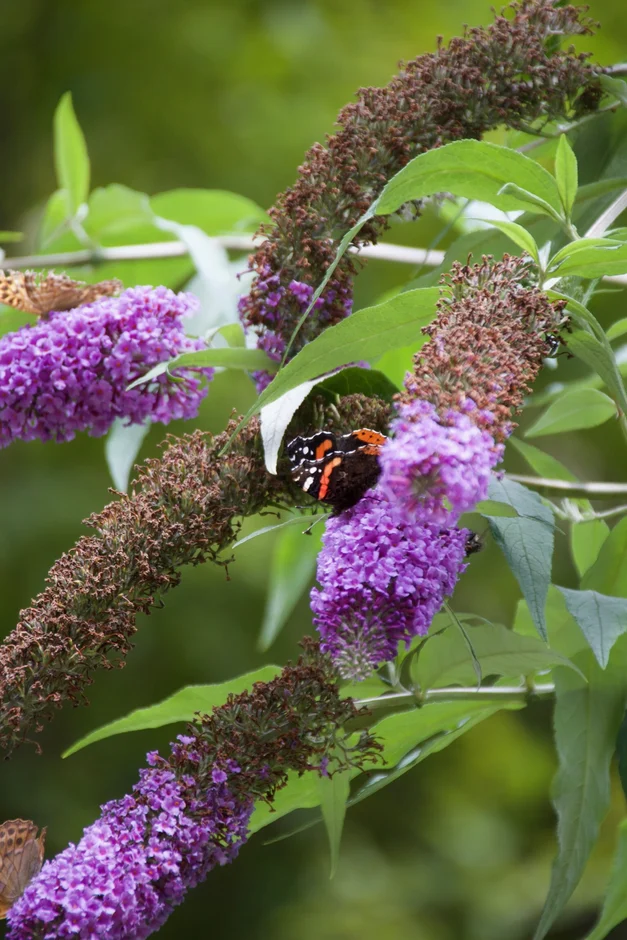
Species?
Vanessa atalanta
